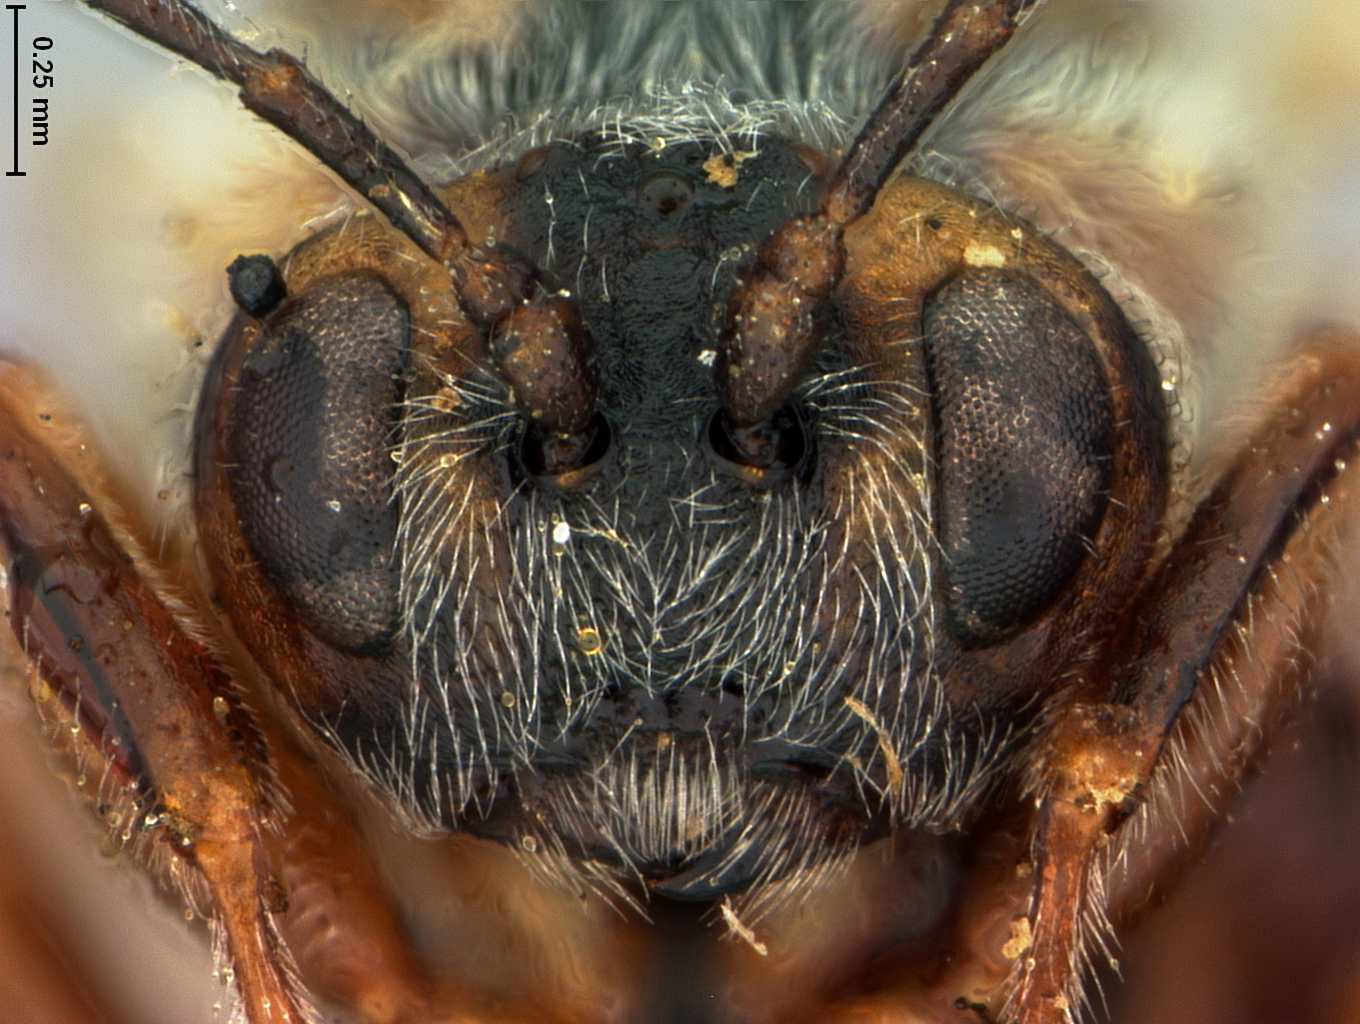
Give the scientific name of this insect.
Disholcaspis lacuna
